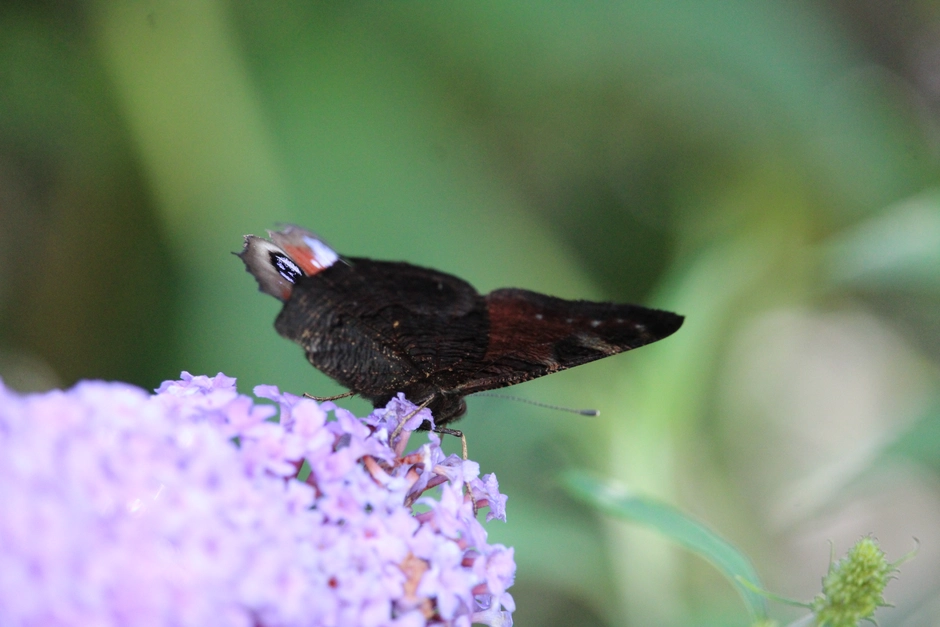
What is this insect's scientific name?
Aglais io
